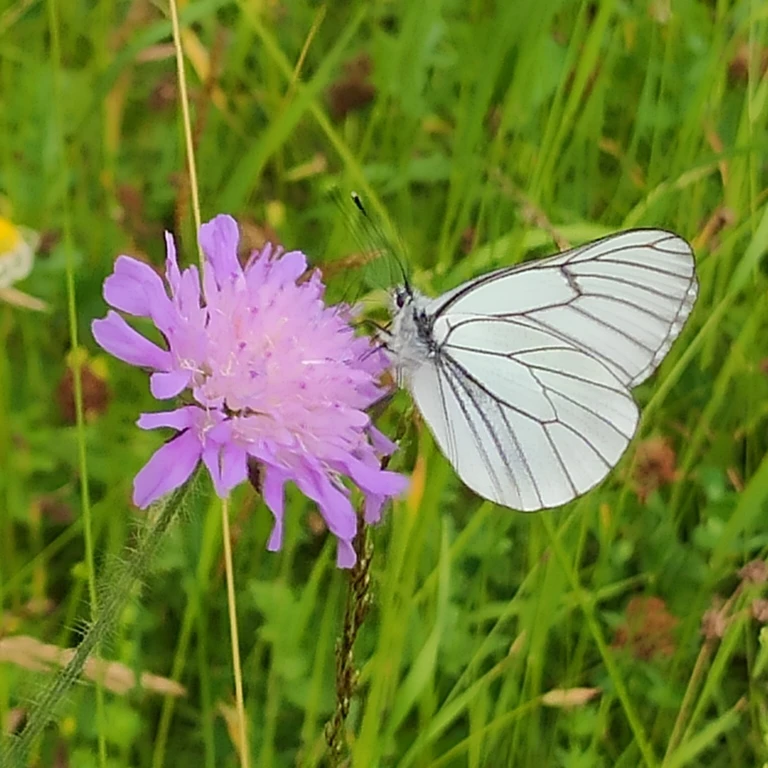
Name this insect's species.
Aporia crataegi
